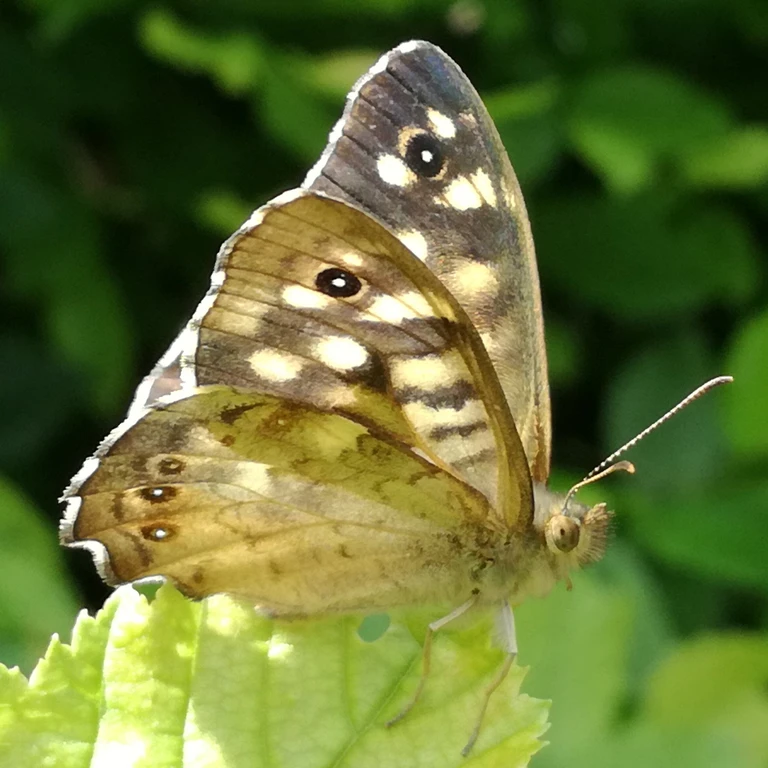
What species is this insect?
Pararge aegeria
